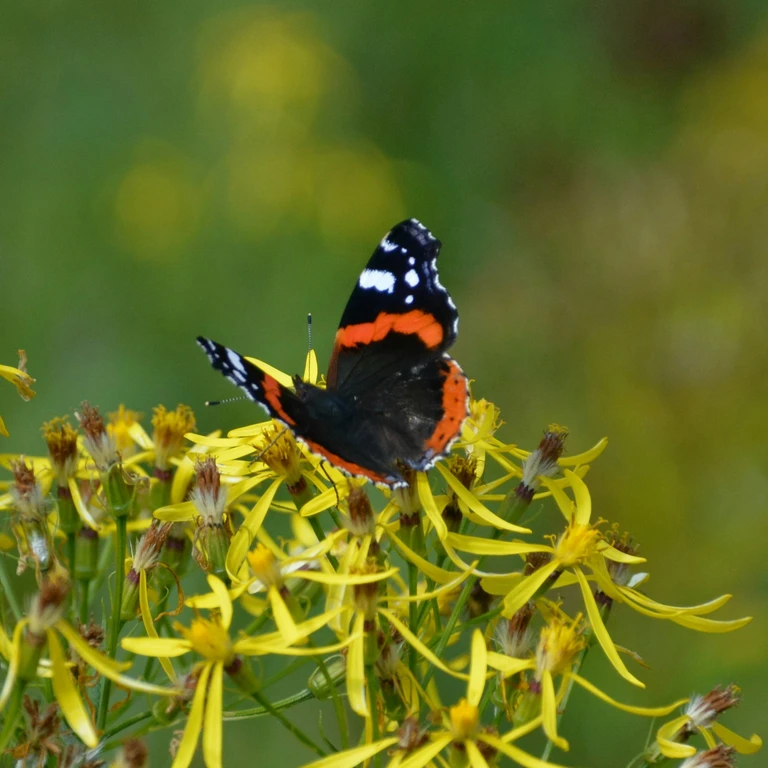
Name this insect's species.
Vanessa atalanta
